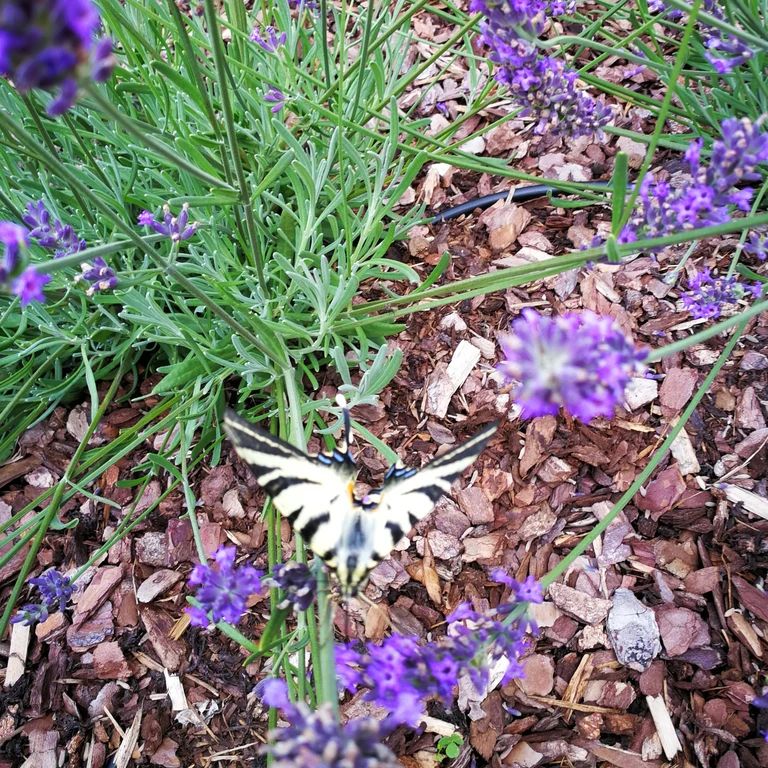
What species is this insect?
Iphiclides podalirius
